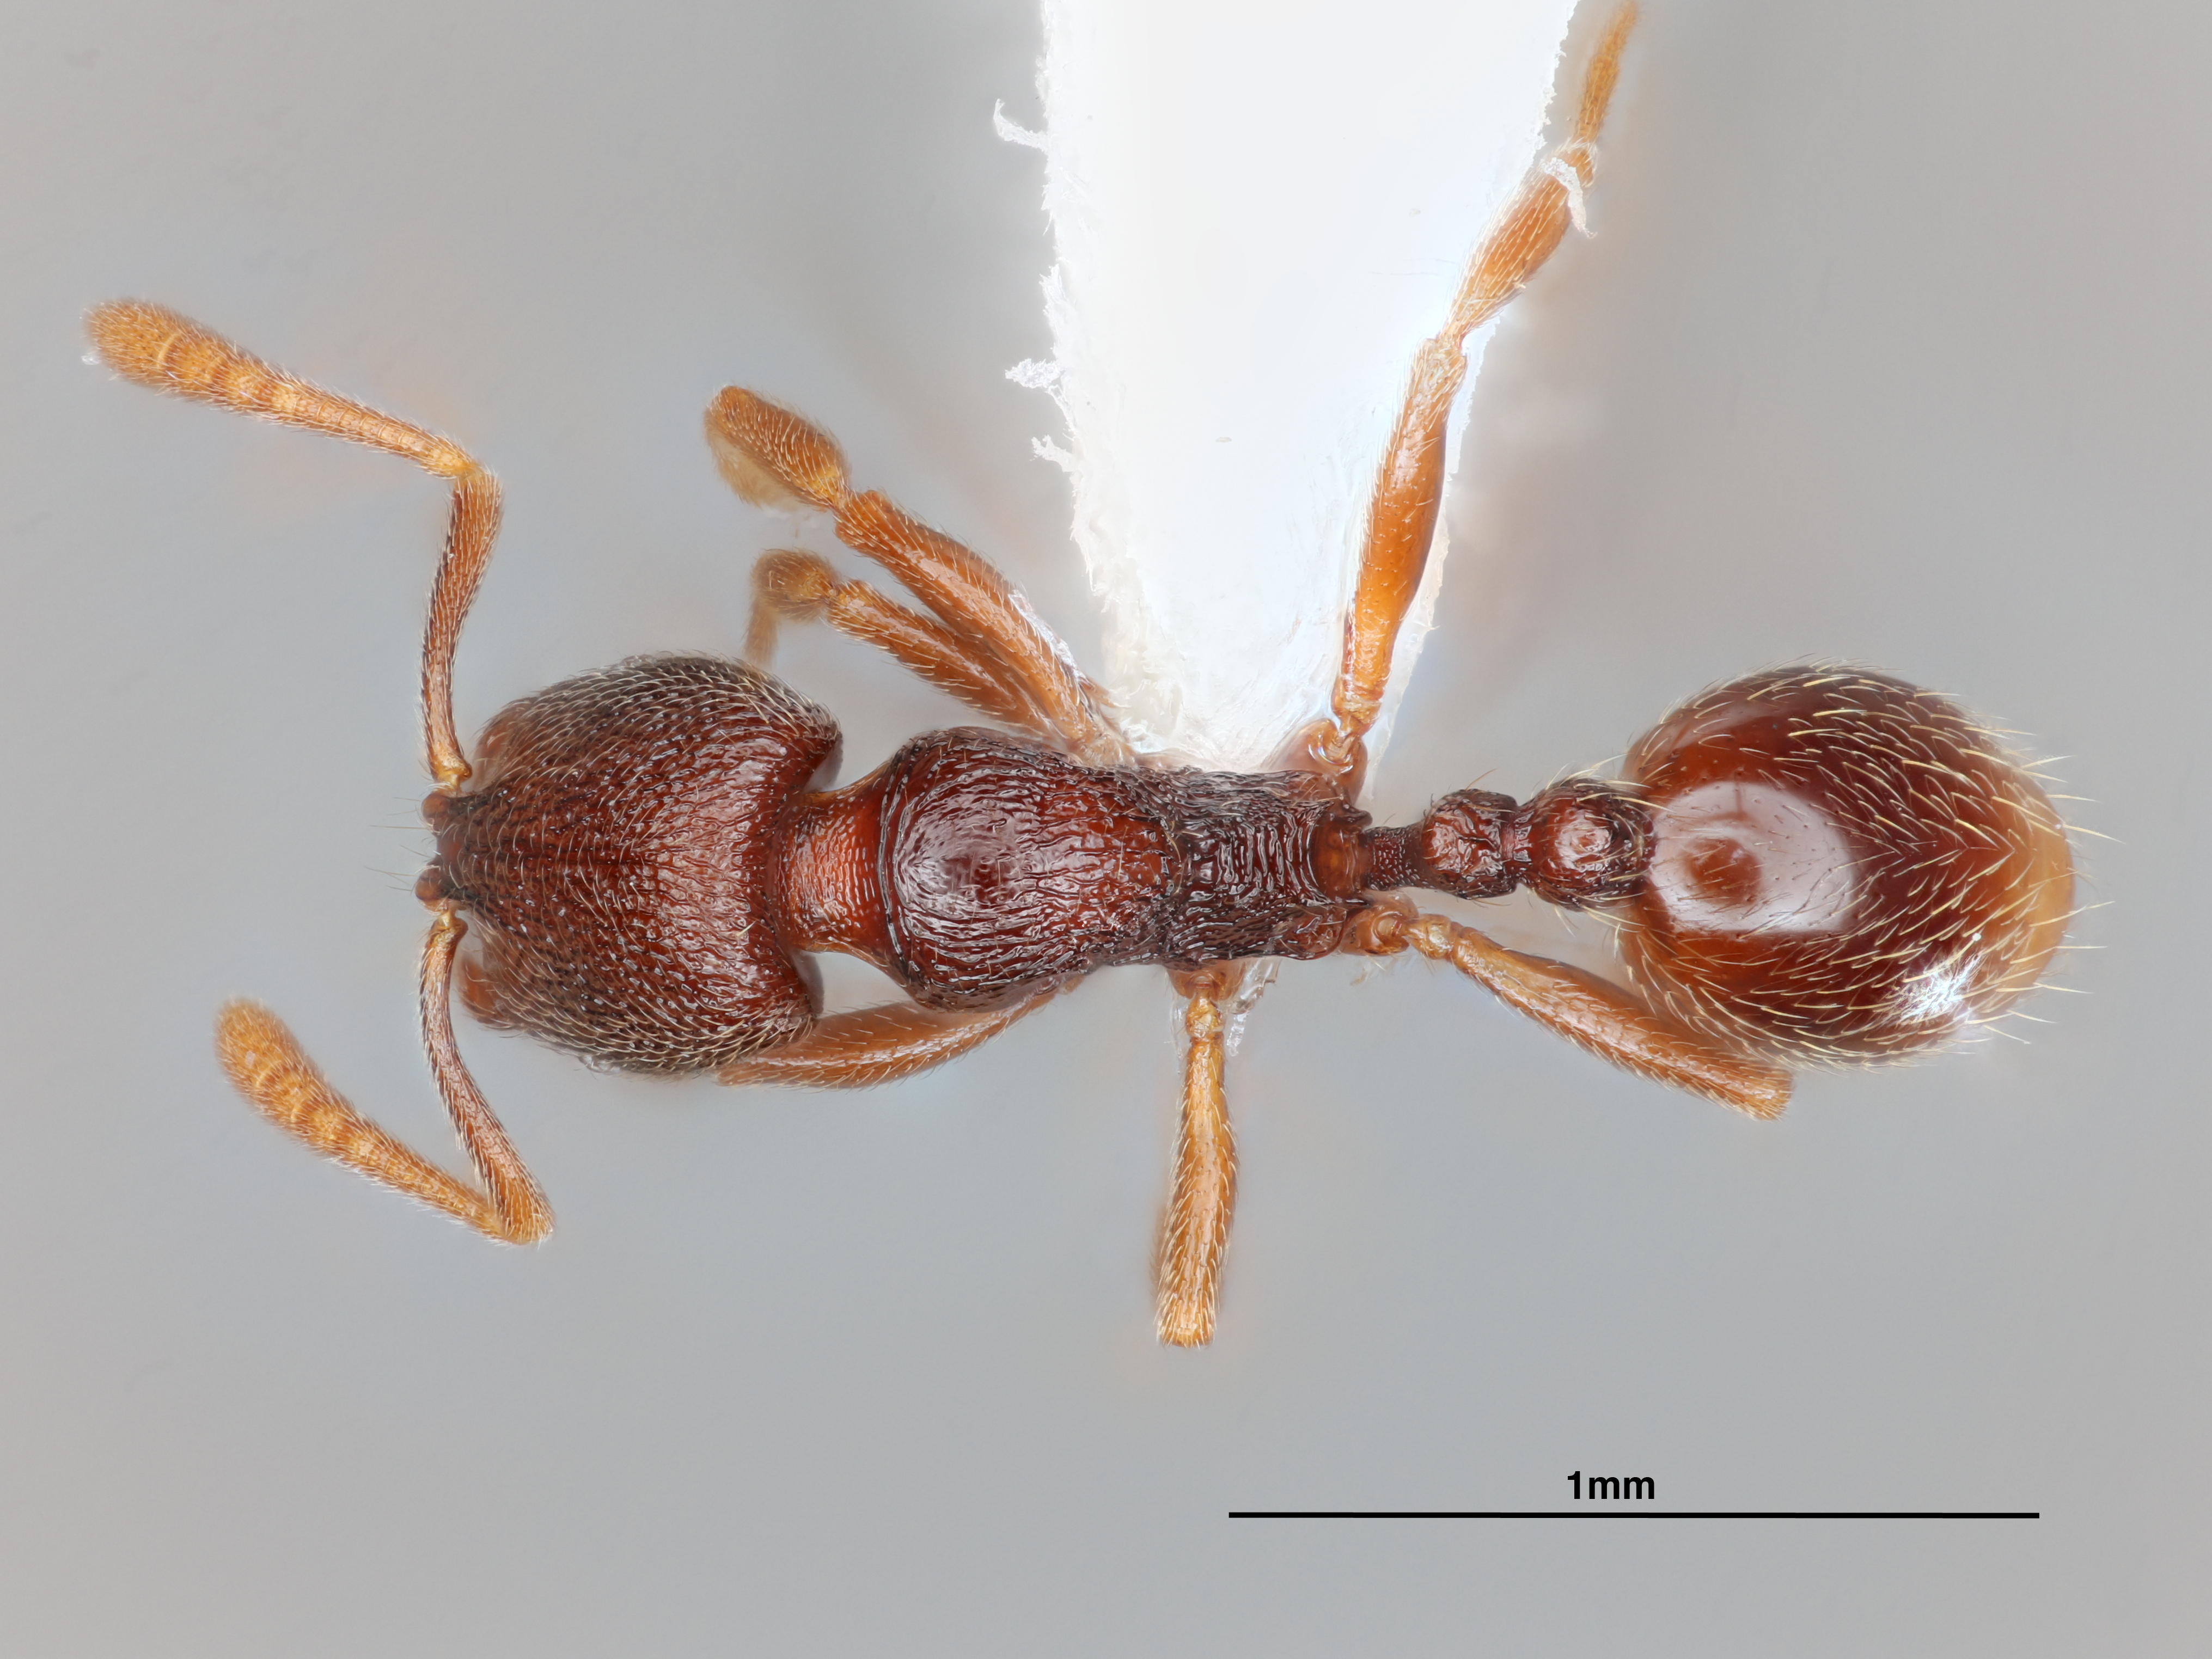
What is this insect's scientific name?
Stenamma crypticum
